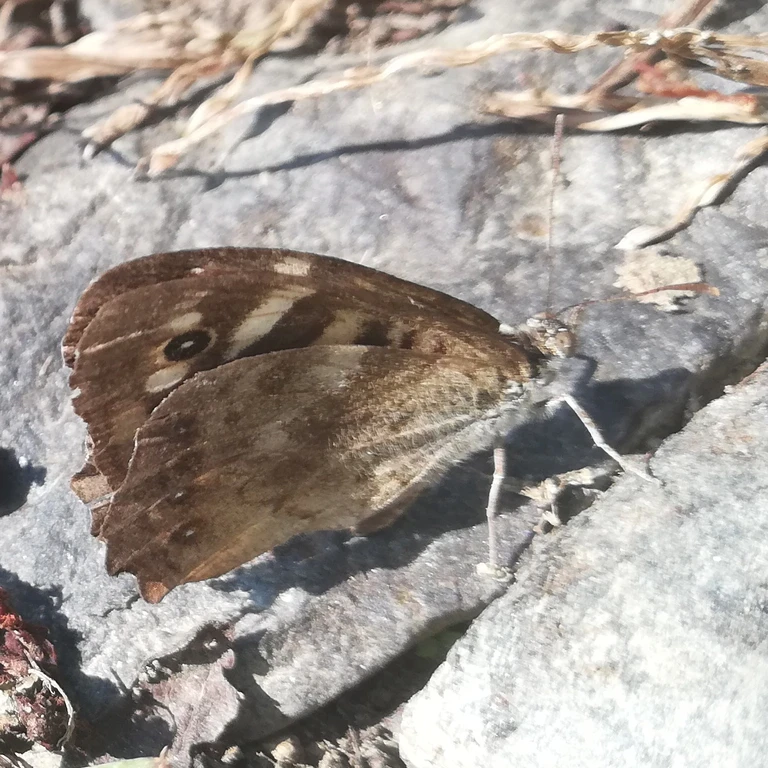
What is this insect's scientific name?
Pararge aegeria
